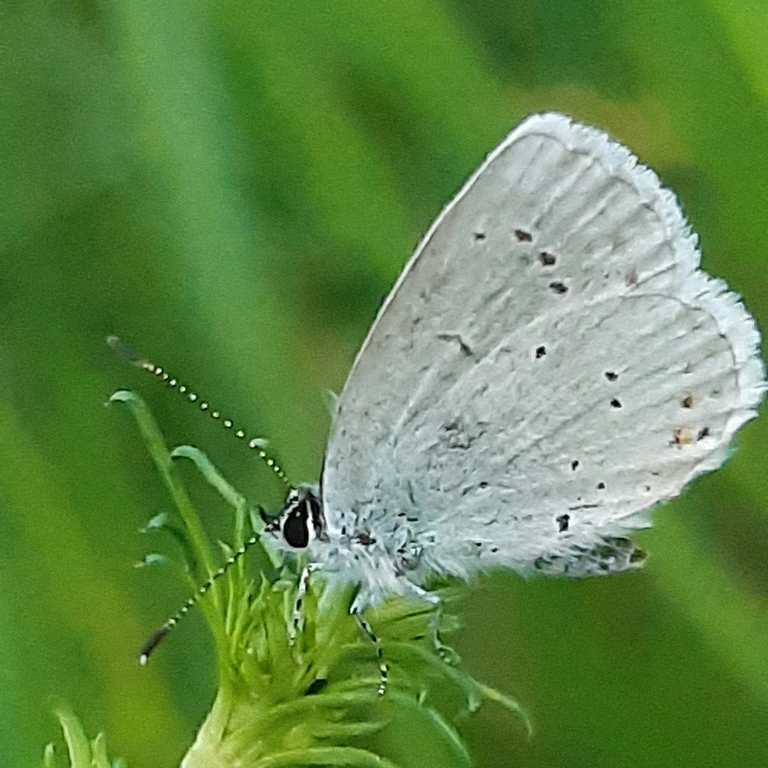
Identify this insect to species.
Cupido argiades (also Elkalyce argiades)
